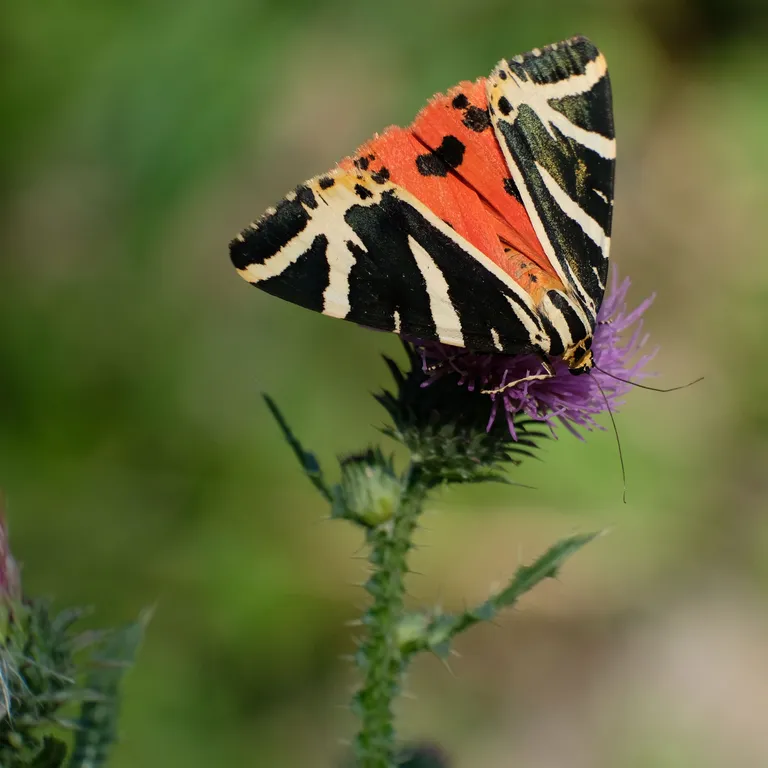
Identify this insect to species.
Euplagia quadripunctaria
